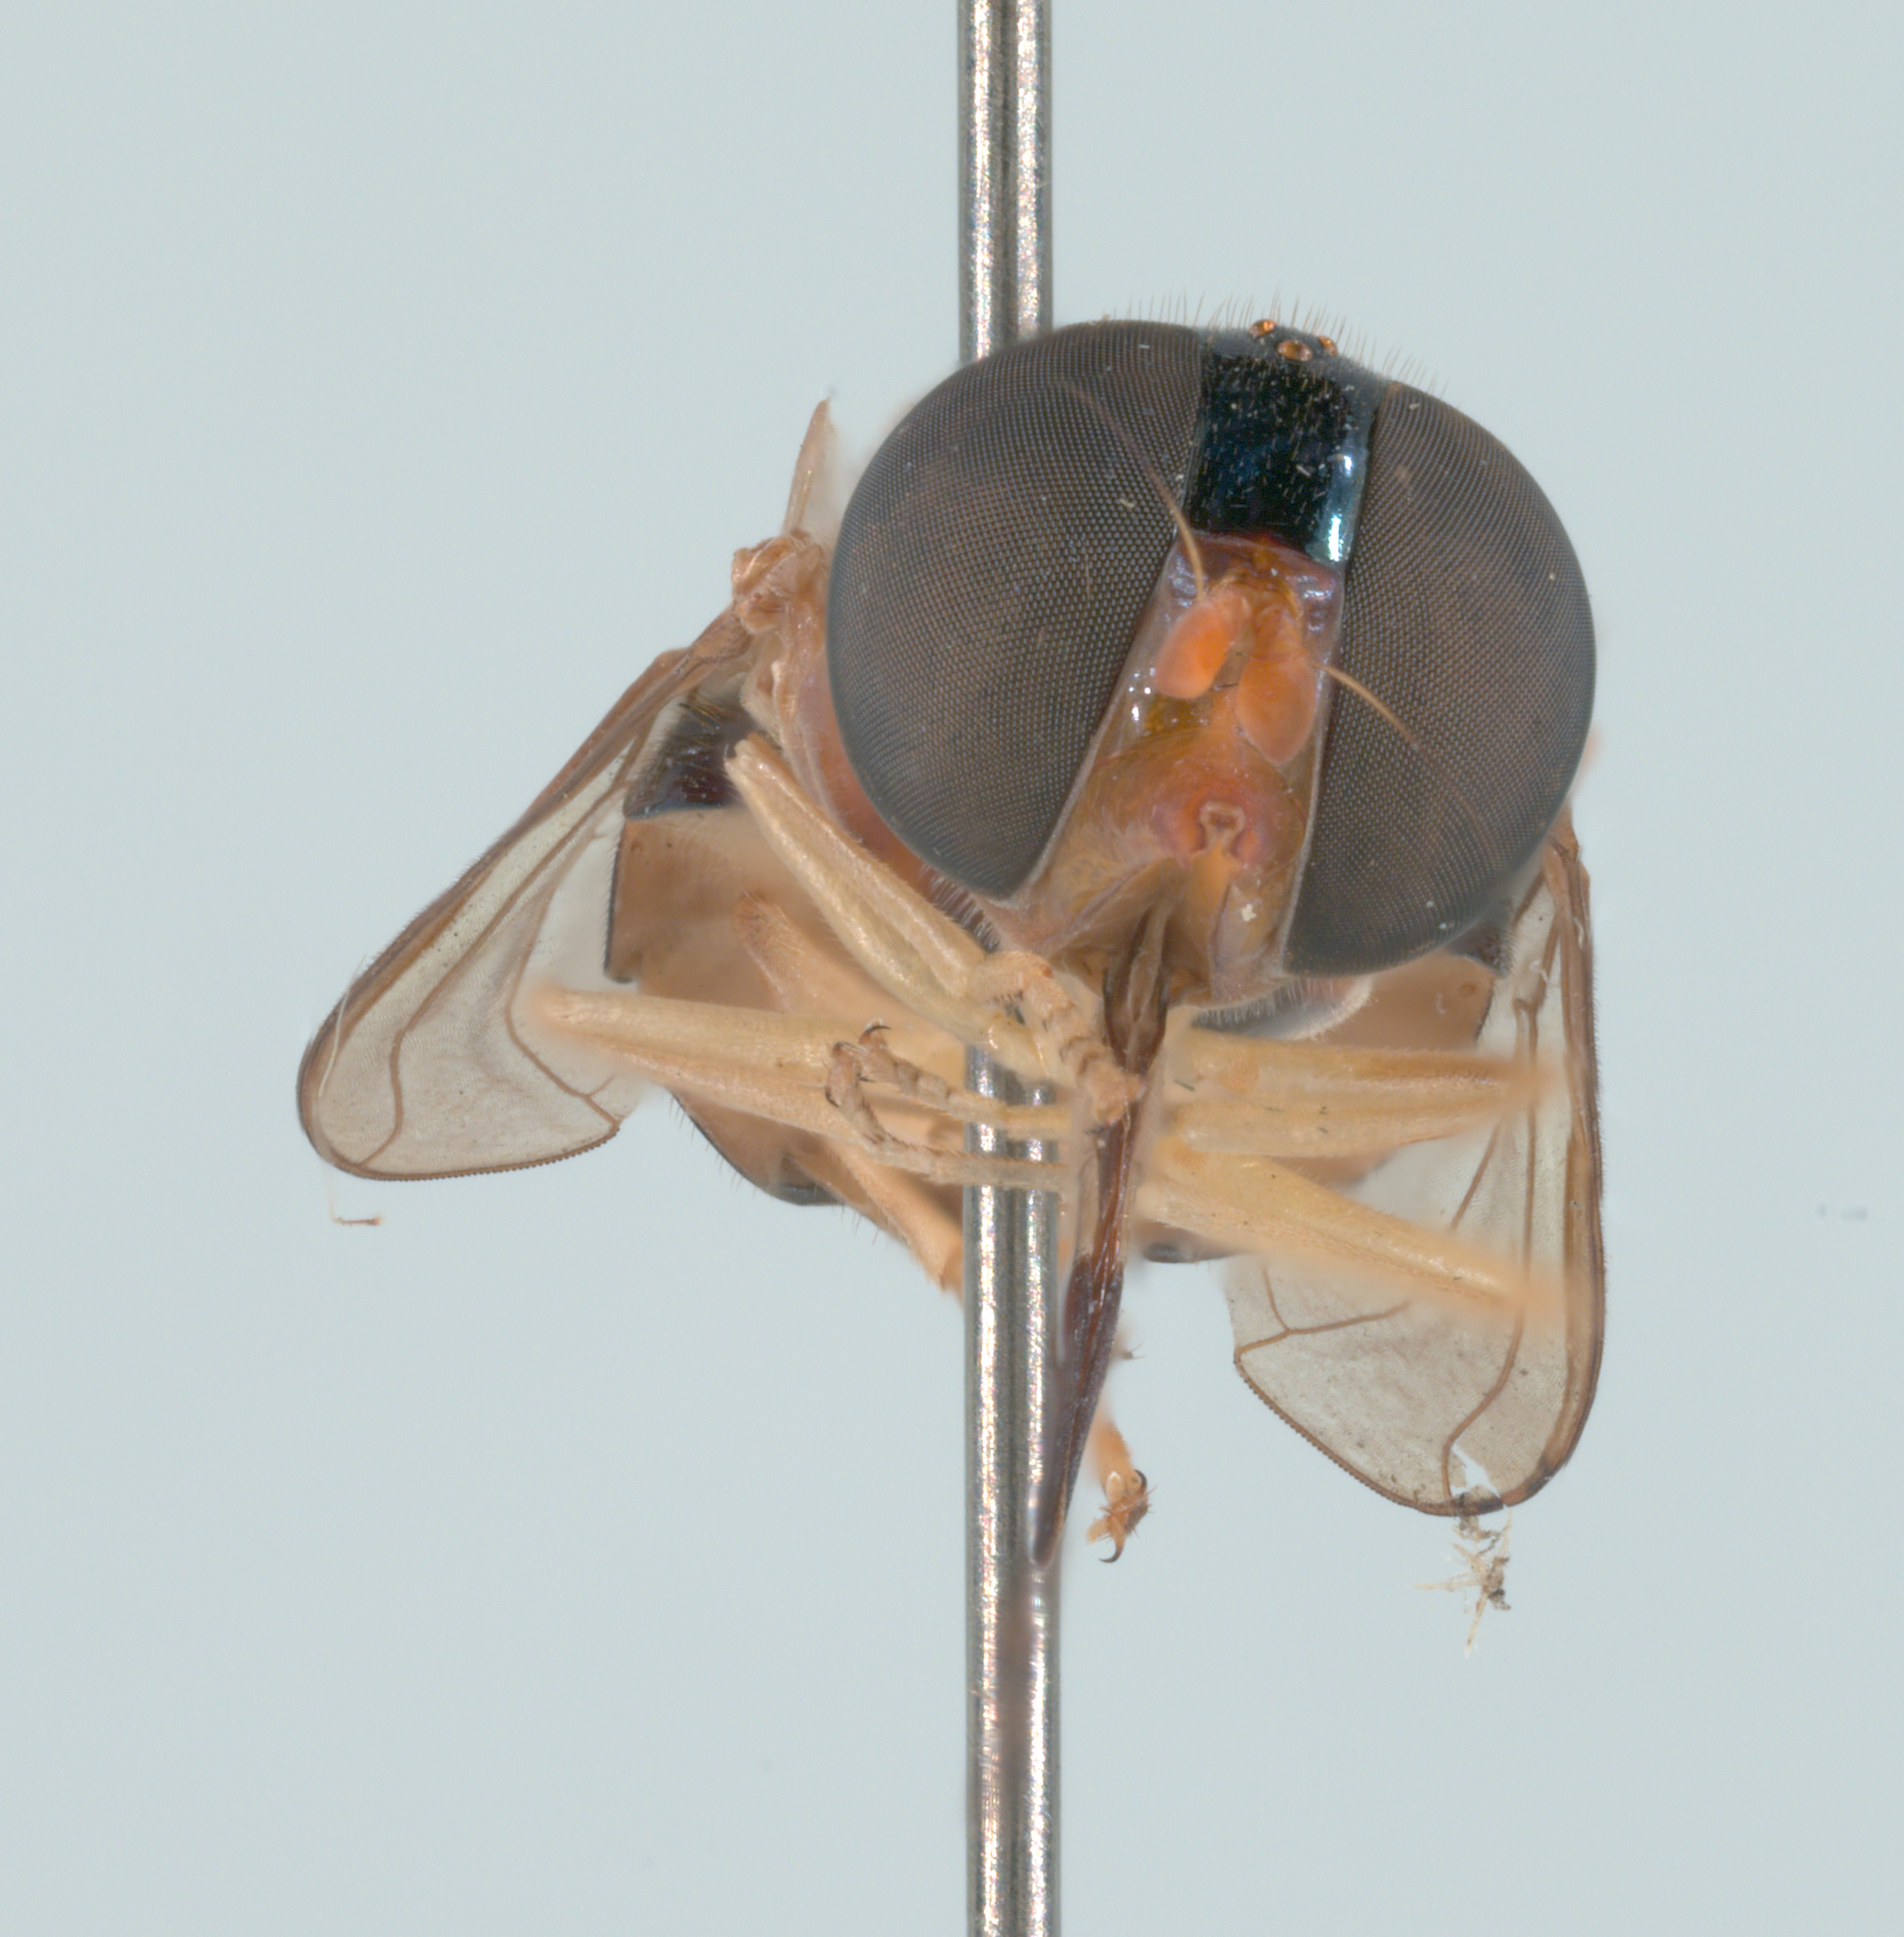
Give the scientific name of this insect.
Rhingia pellucens
